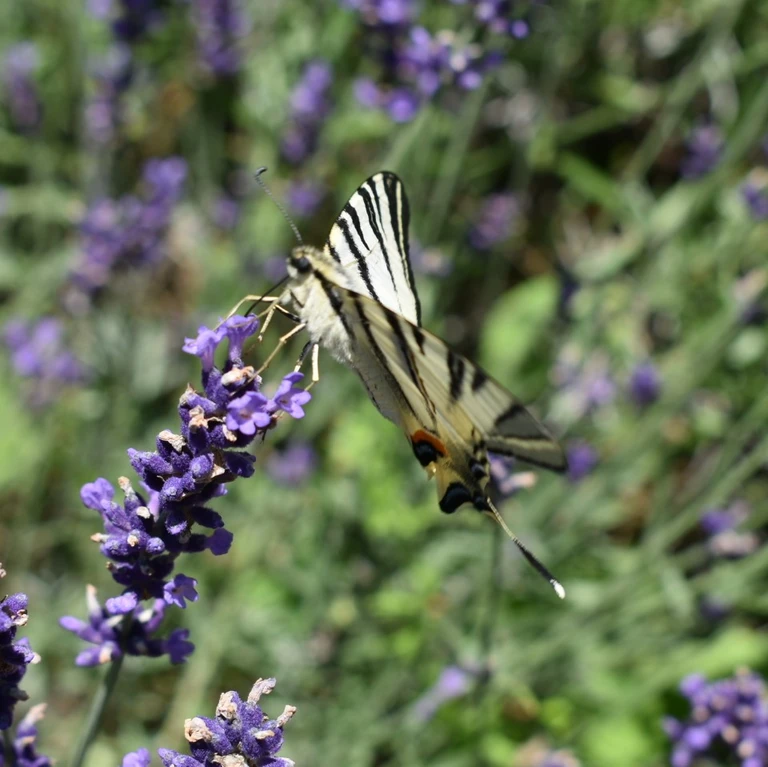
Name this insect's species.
Iphiclides podalirius
